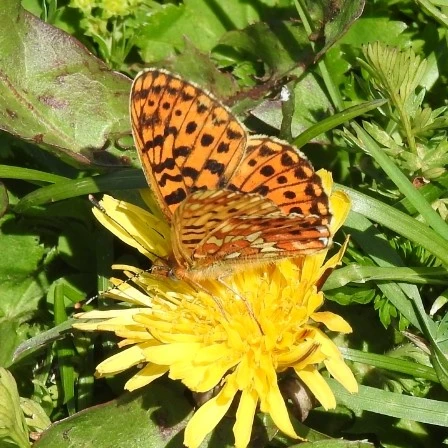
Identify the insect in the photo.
Boloria euphrosyne (also Clossiana euphrosyne)
